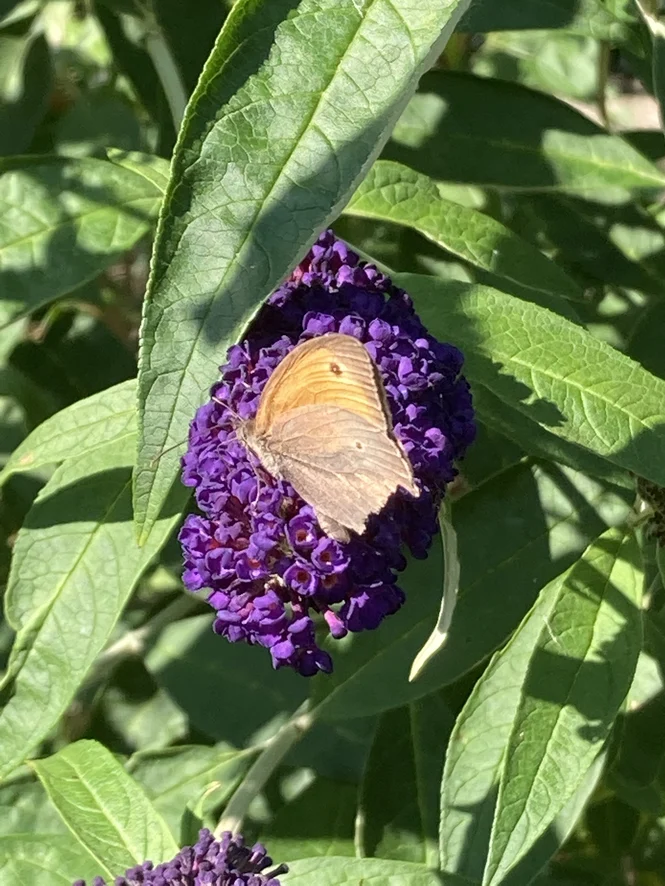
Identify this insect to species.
Maniola jurtina
